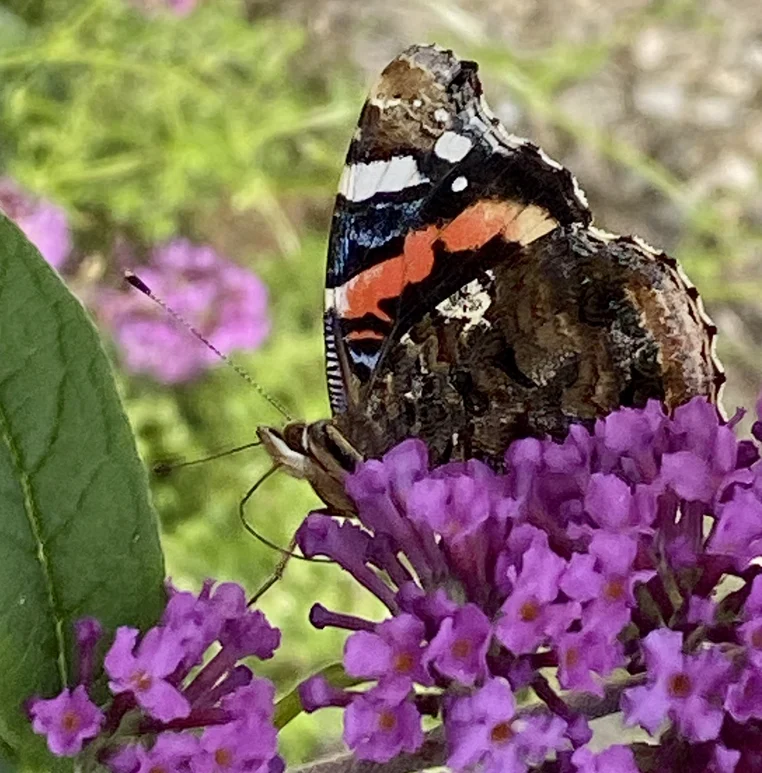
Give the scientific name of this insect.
Vanessa atalanta
